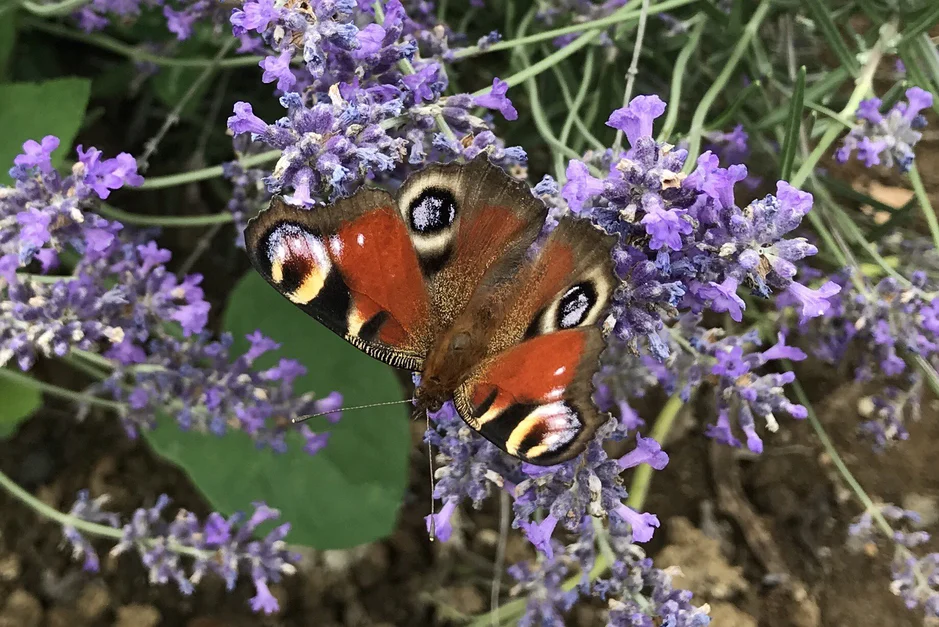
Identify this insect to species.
Aglais io
